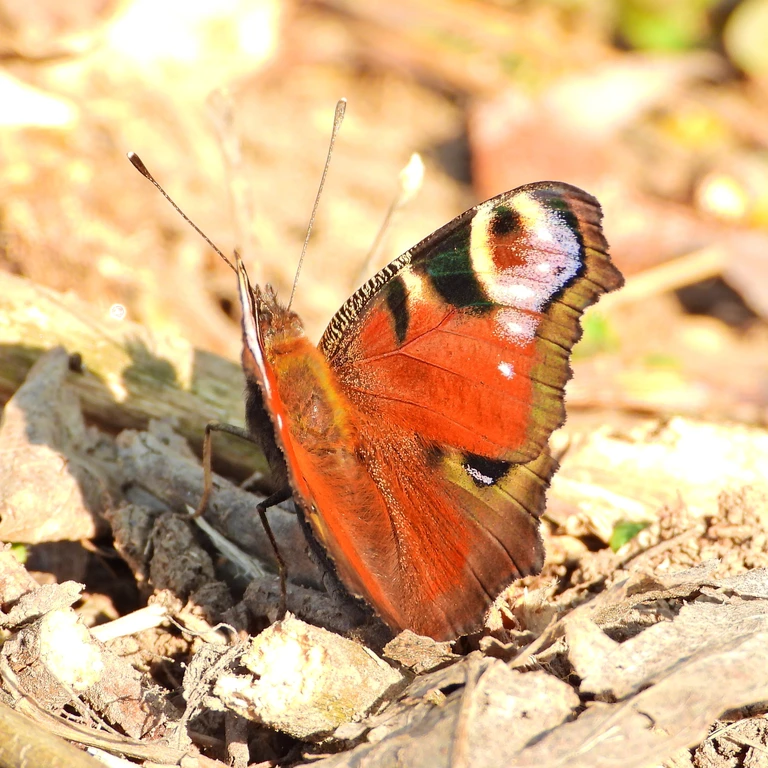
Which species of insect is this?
Aglais io
